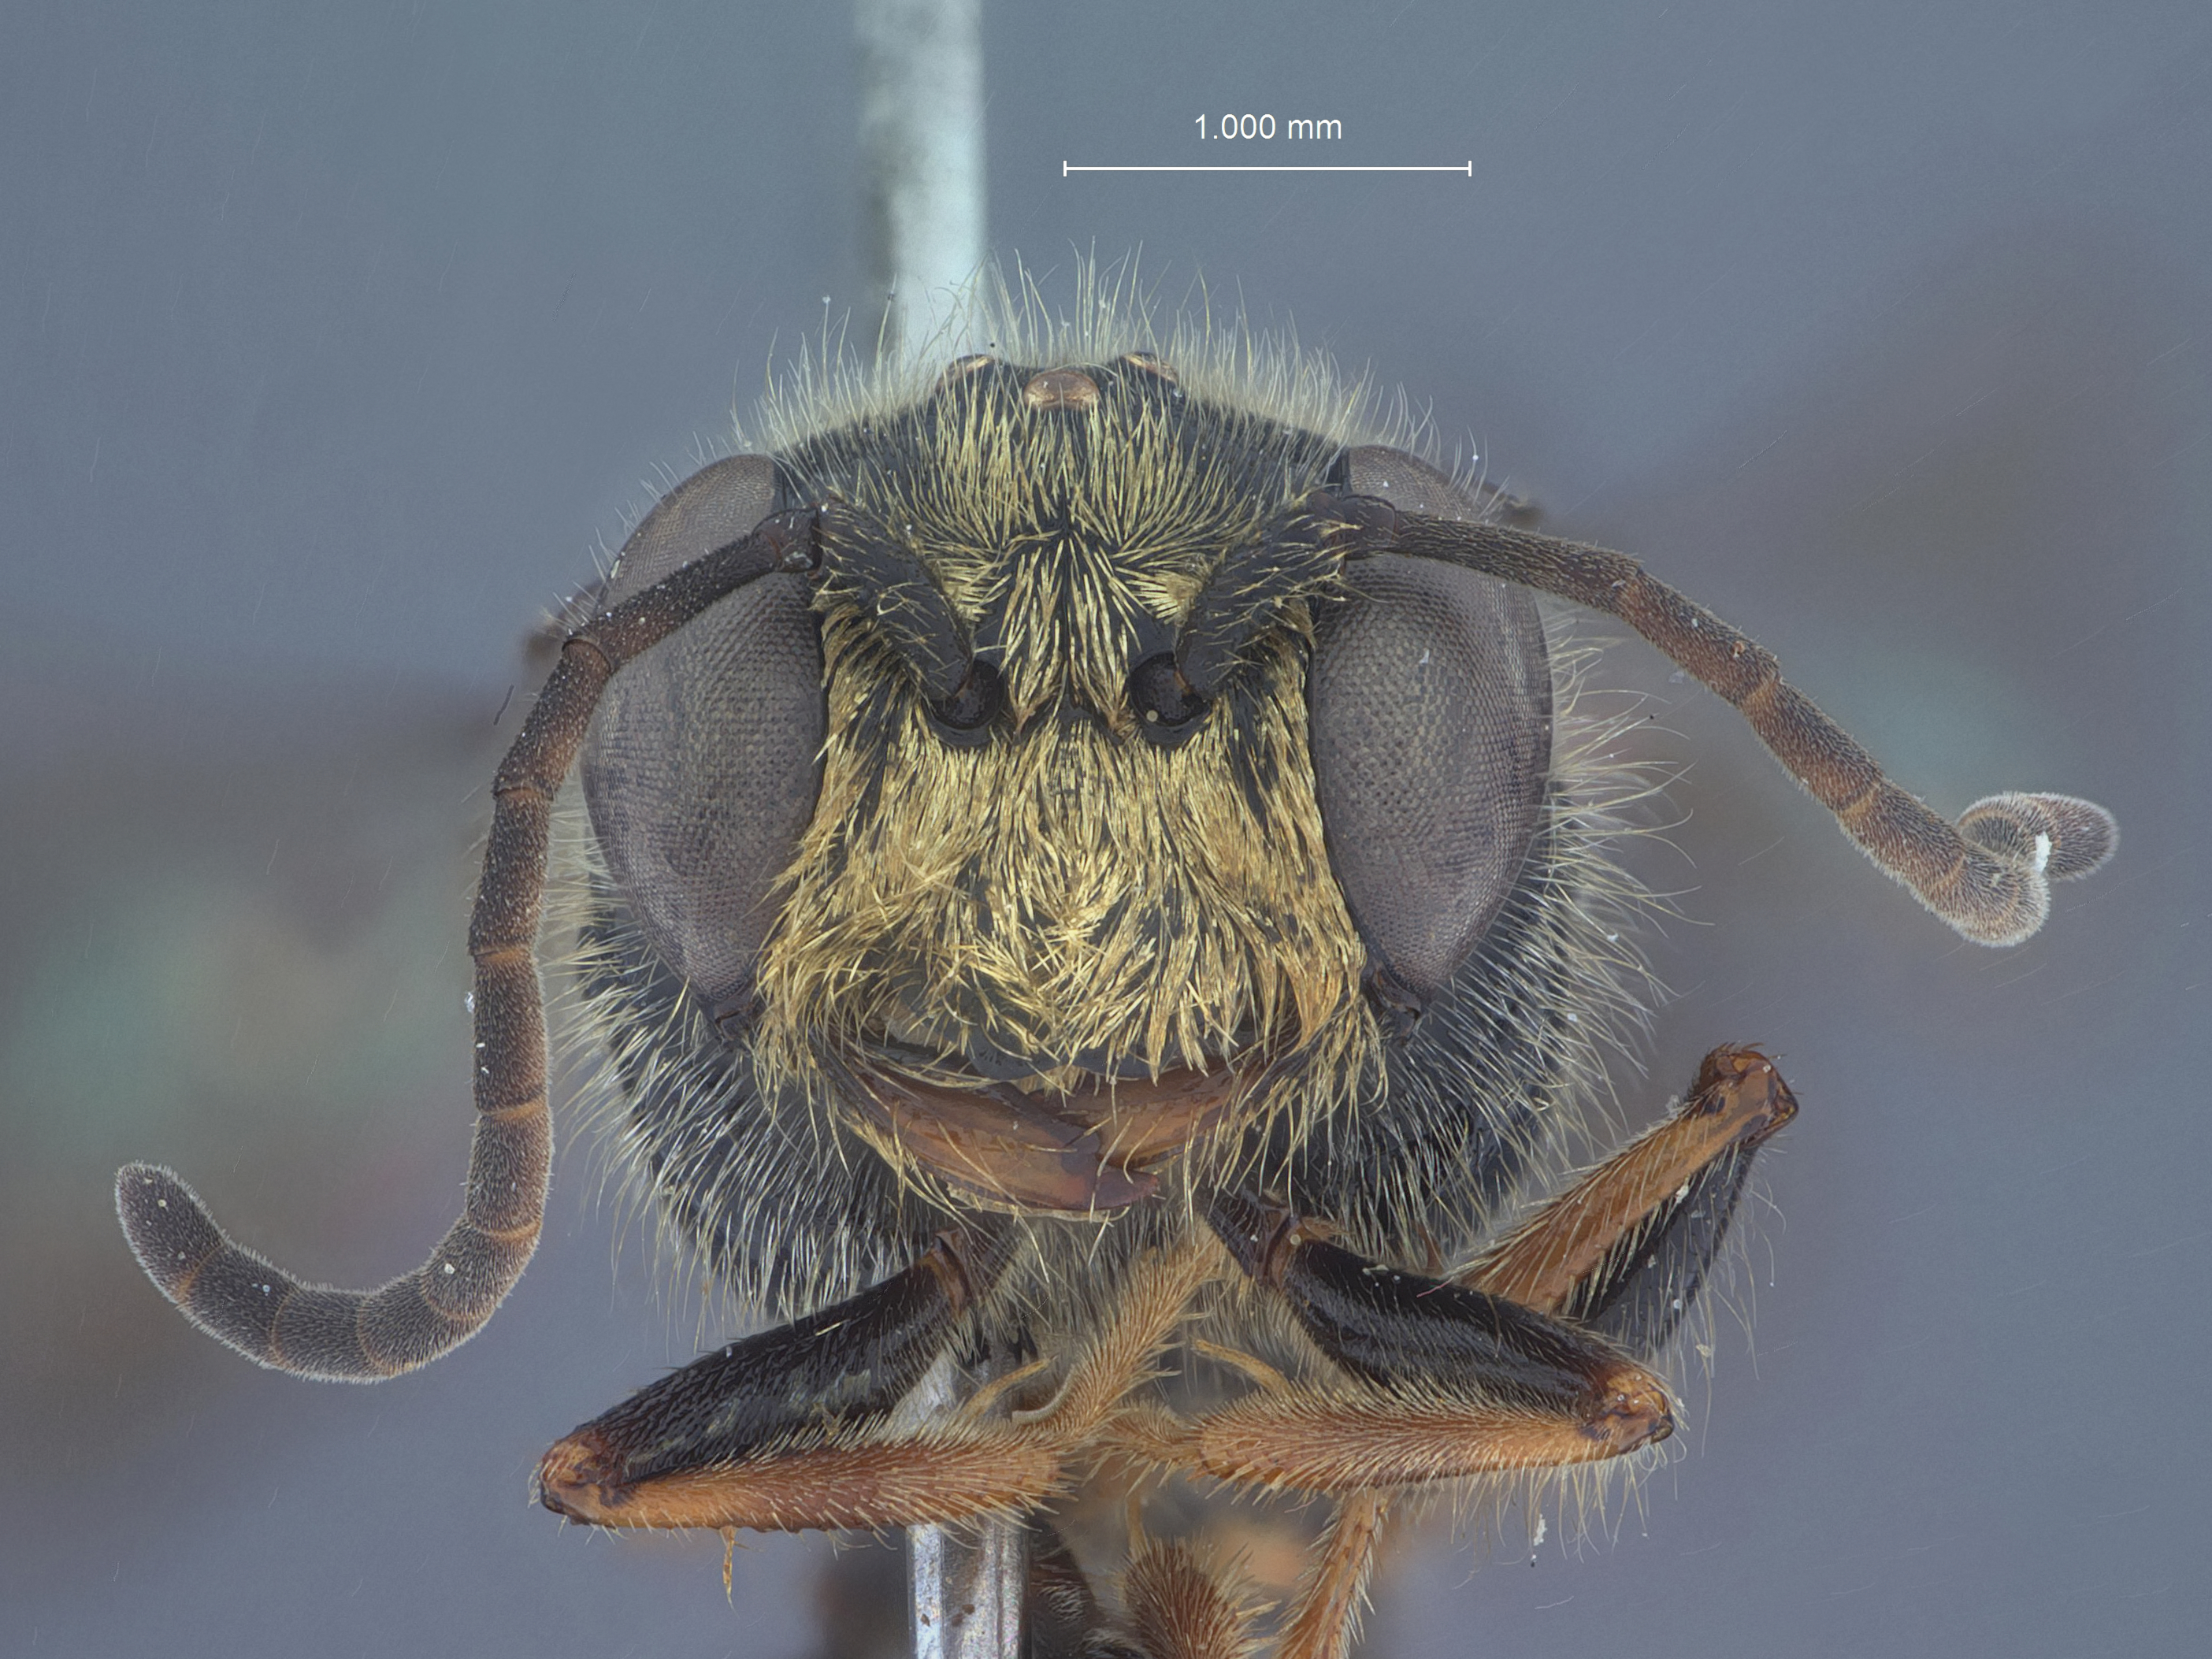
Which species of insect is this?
Crossocerus tanoi
